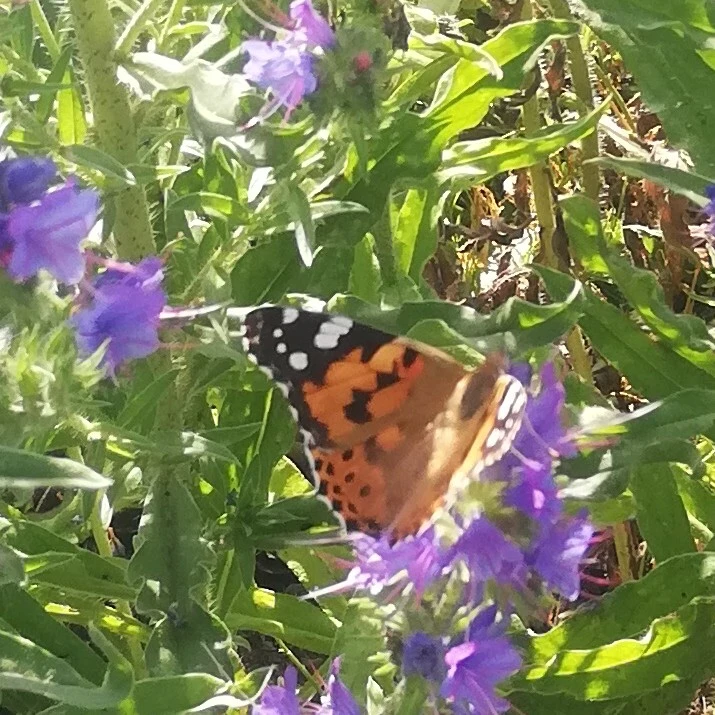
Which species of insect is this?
Vanessa cardui
